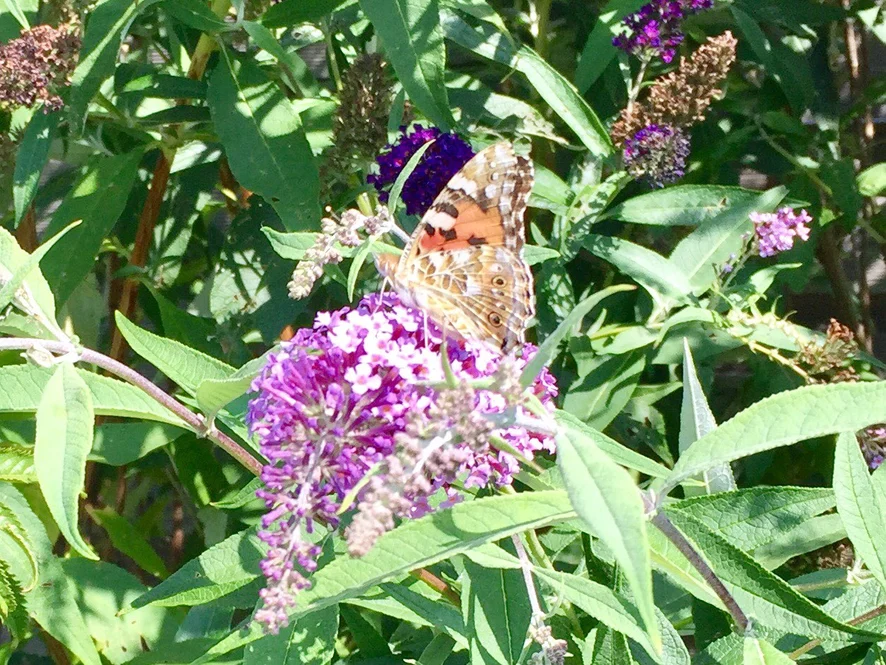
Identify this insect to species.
Vanessa cardui
